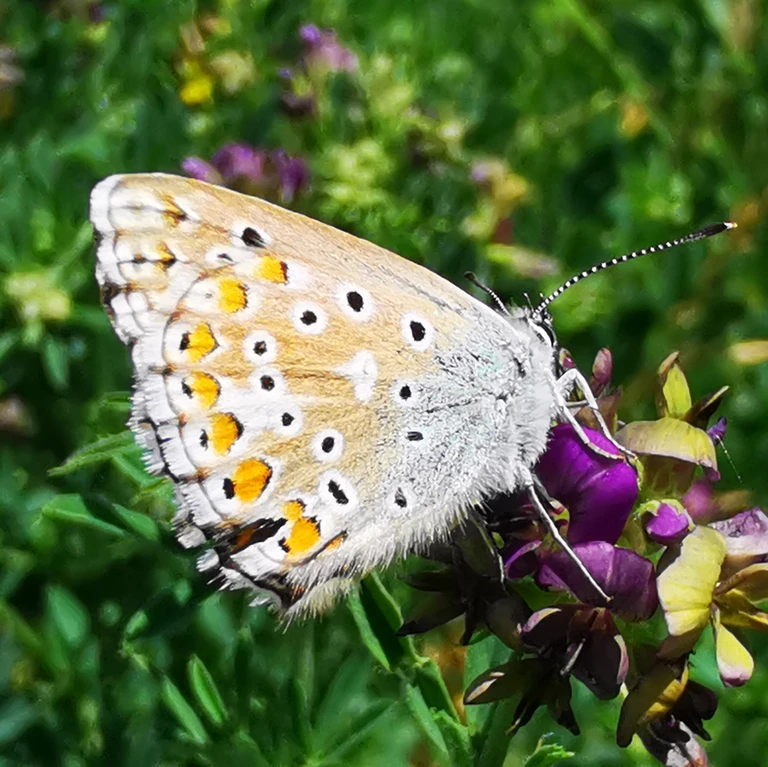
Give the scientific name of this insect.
Lysandra bellargus
